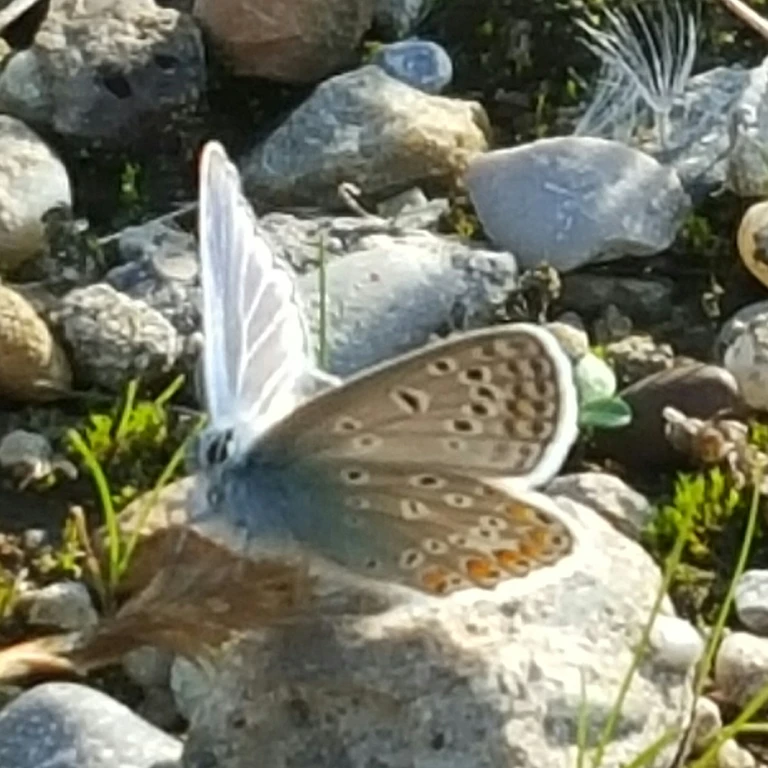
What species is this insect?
Polyommatus icarus
